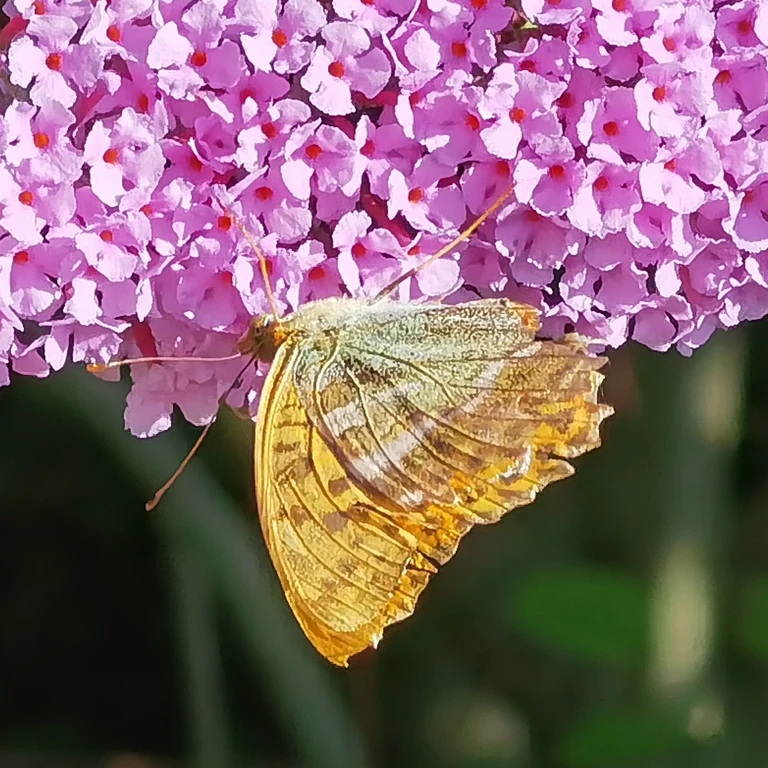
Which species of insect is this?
Argynnis paphia
